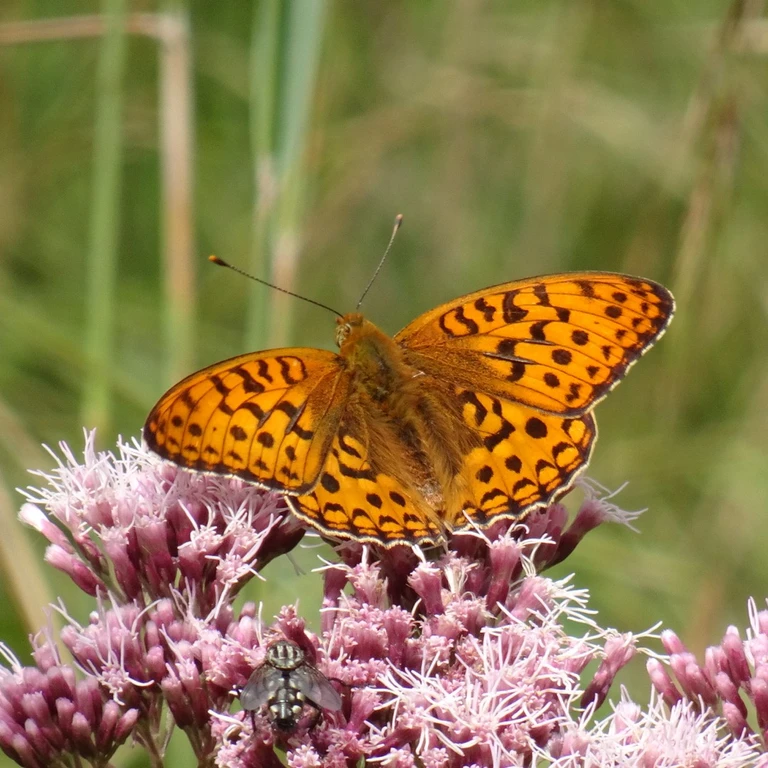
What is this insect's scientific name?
Fabriciana adippe
